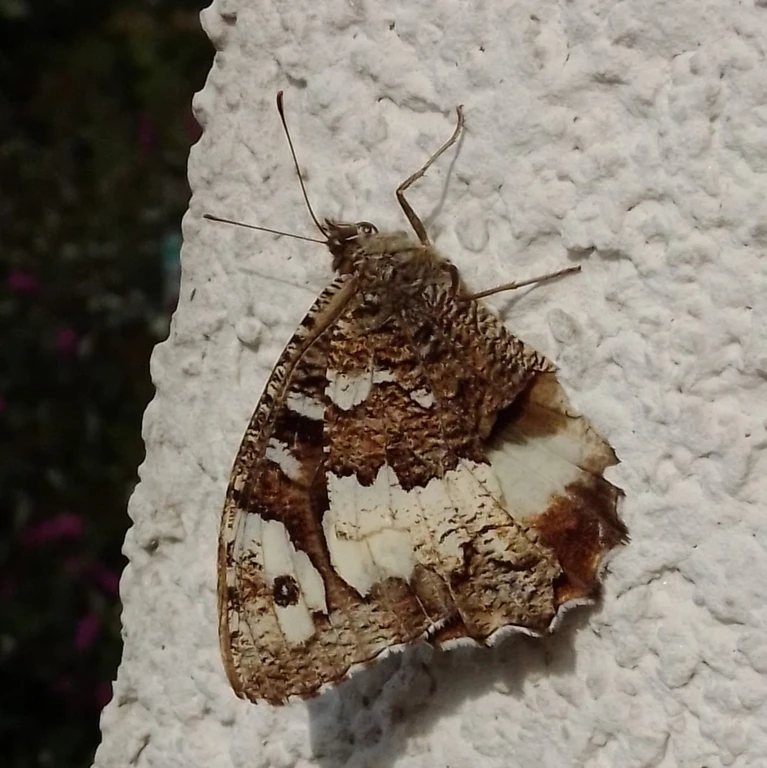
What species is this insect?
Brintesia circe
